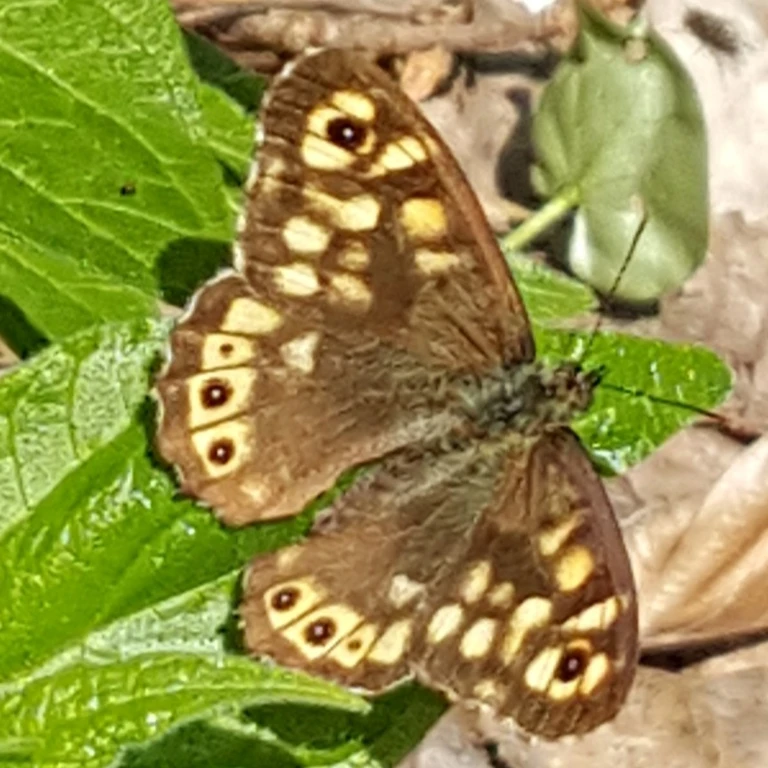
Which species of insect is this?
Pararge aegeria
